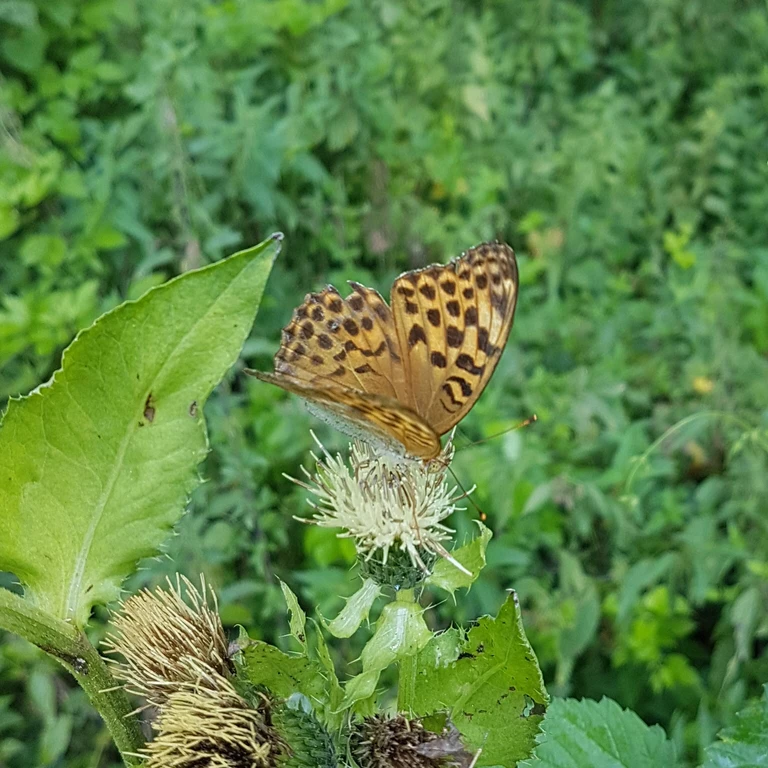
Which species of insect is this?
Argynnis paphia
